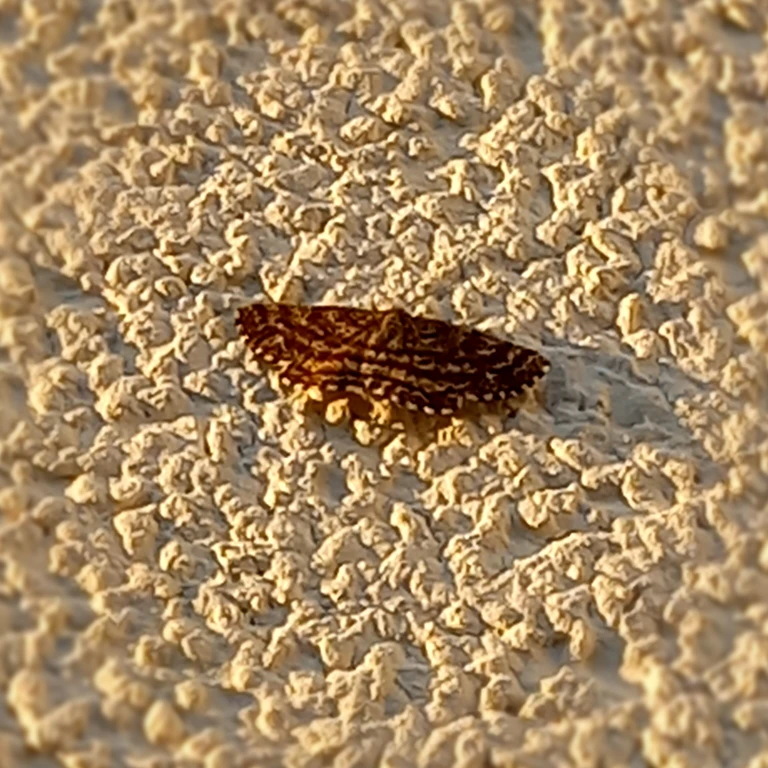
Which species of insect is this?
Ematurga atomaria
